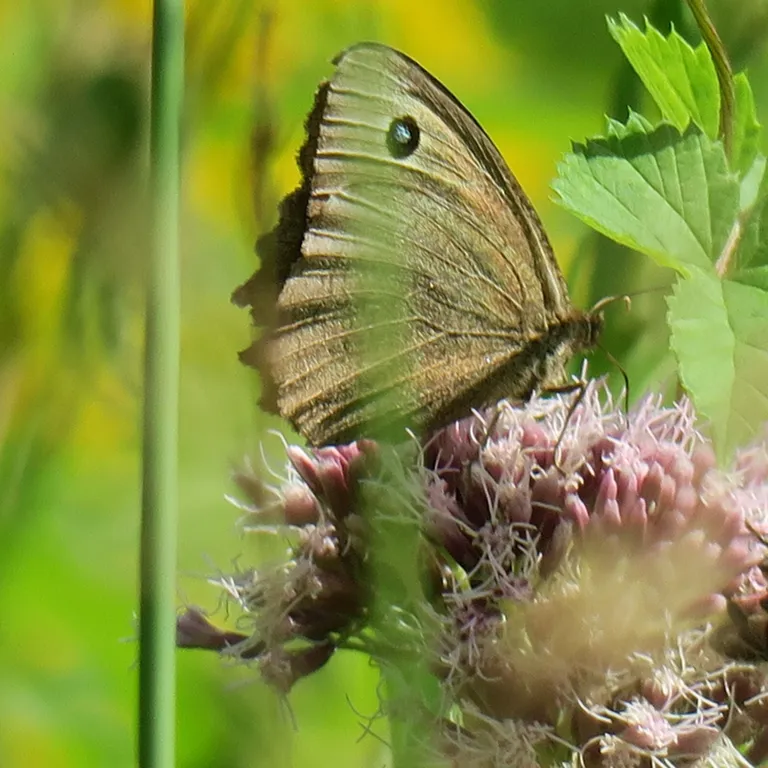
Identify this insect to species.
Minois dryas
